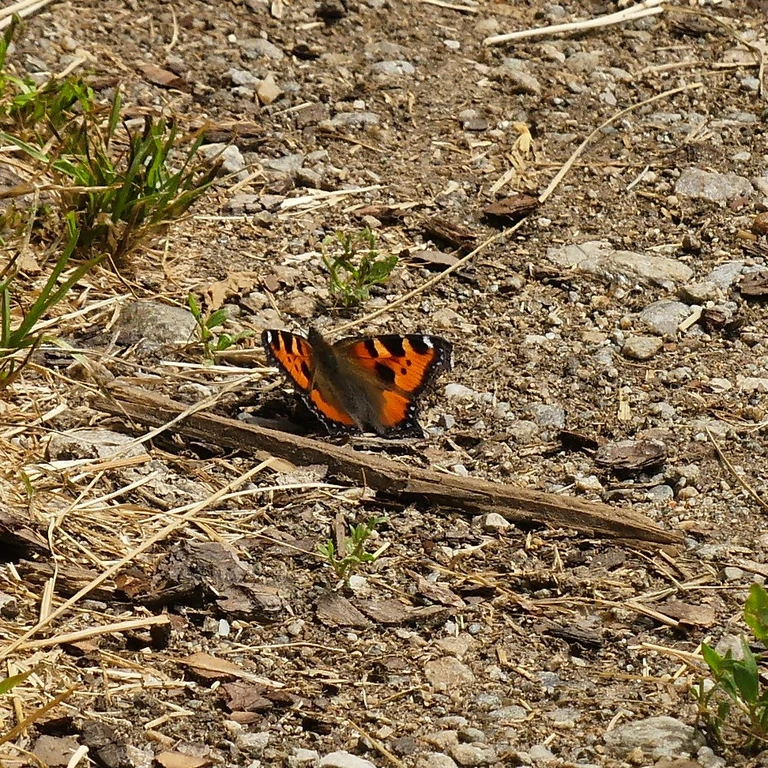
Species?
Aglais urticae
